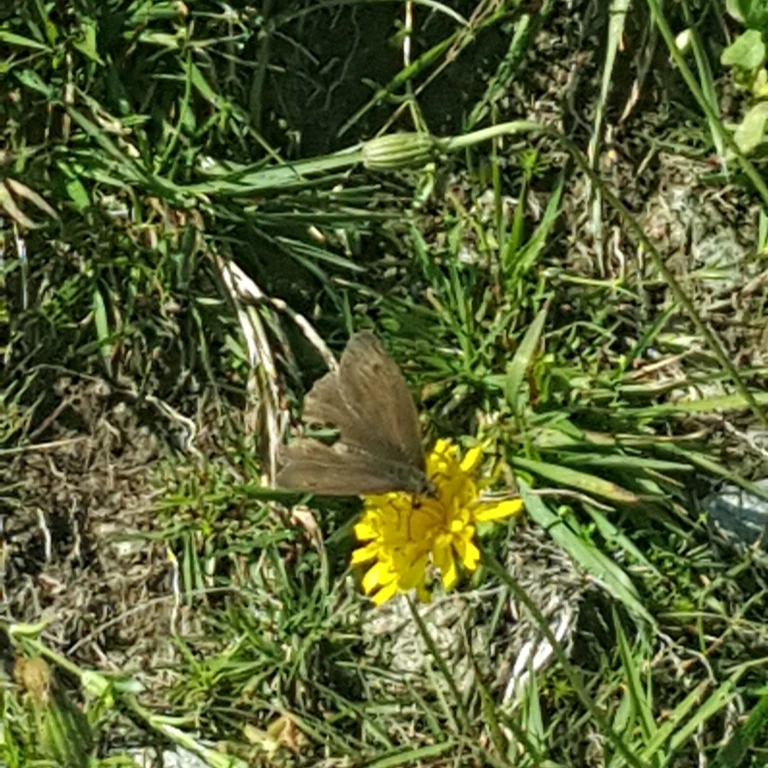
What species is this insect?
Maniola jurtina
